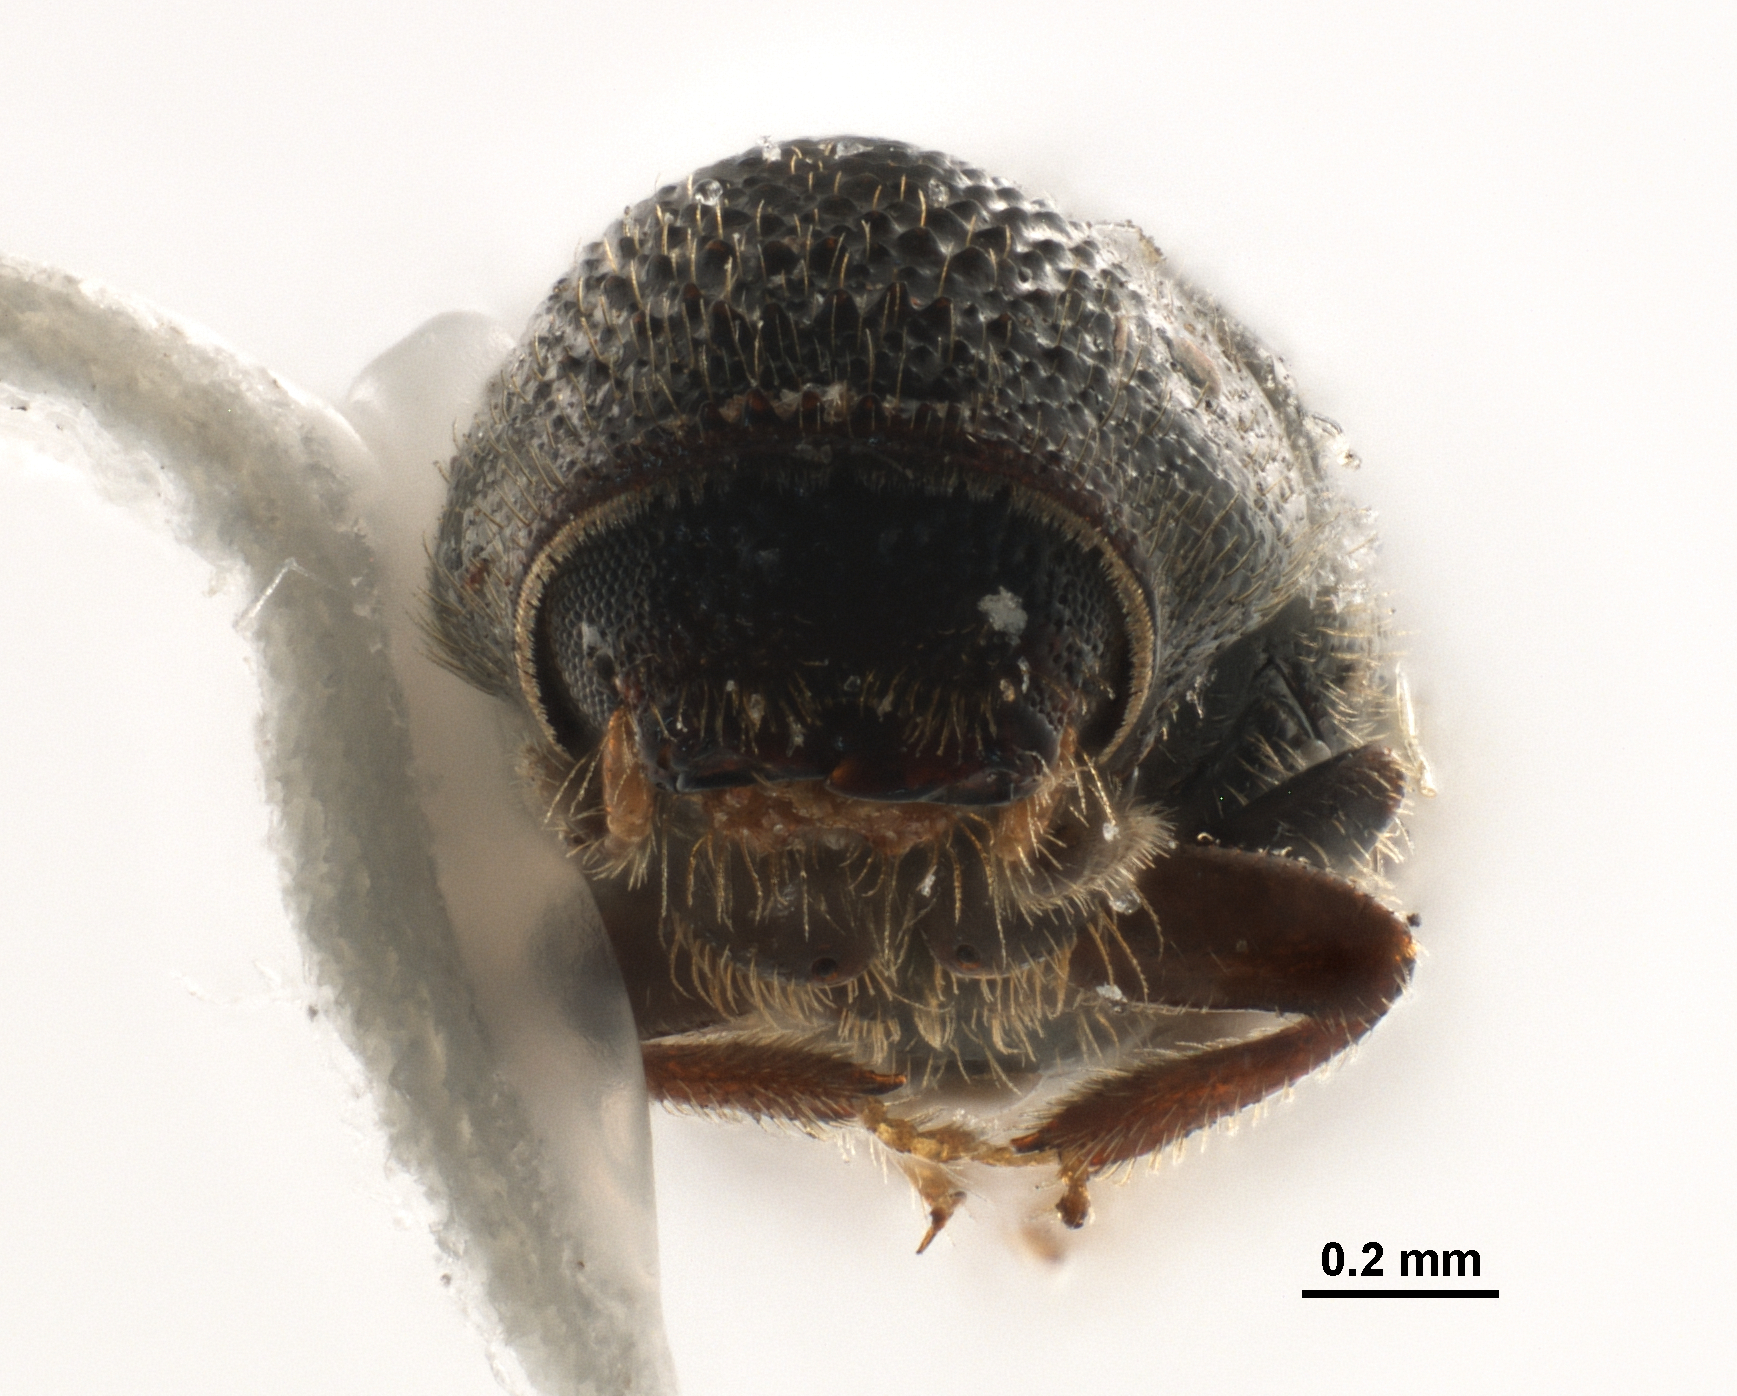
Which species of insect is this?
Pityophthorus carmeli
